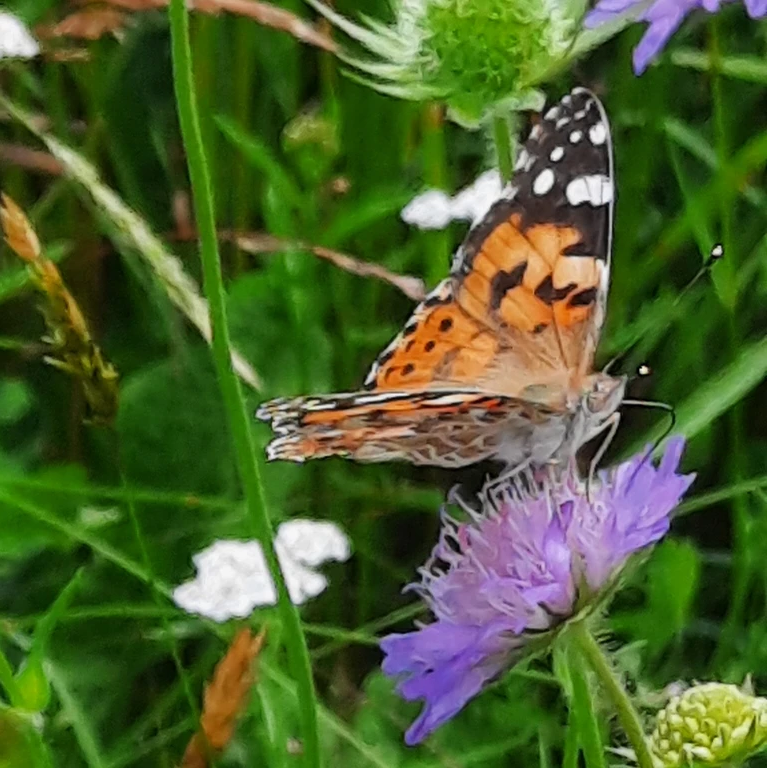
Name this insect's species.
Vanessa cardui
